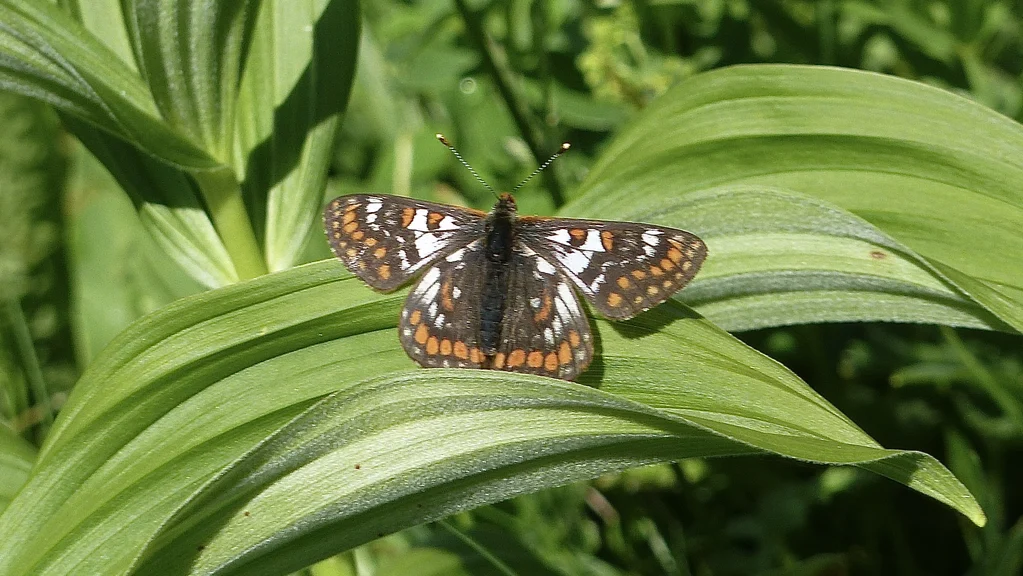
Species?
Euphydryas cynthia (also Hypodryas cynthia)
